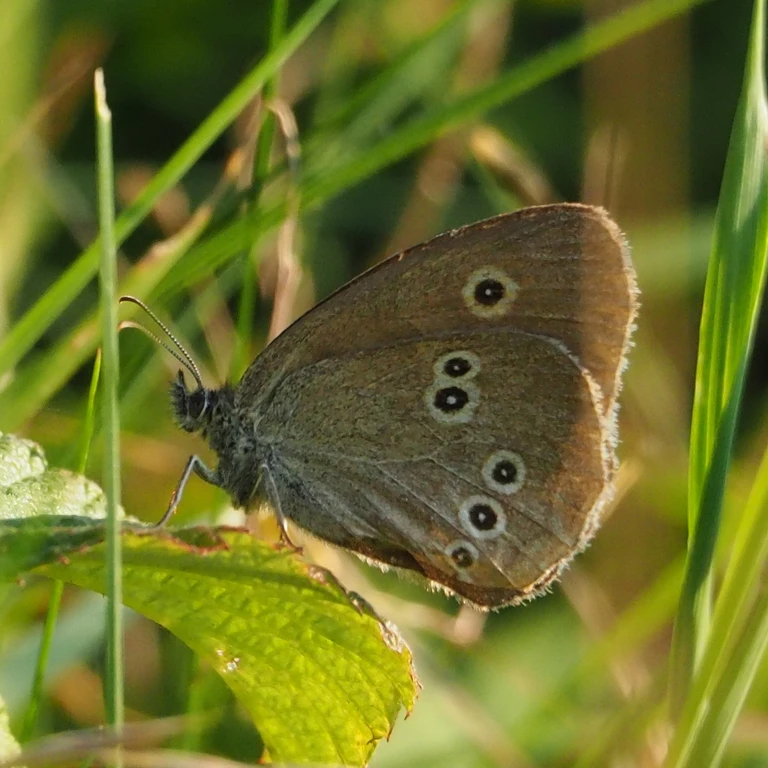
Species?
Aphantopus hyperantus
